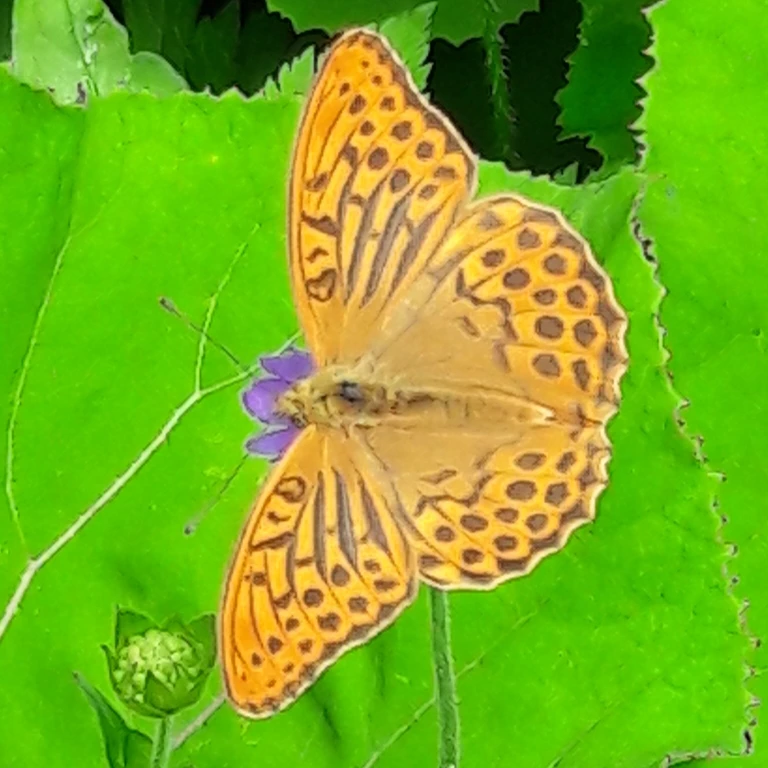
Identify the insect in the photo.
Argynnis paphia
